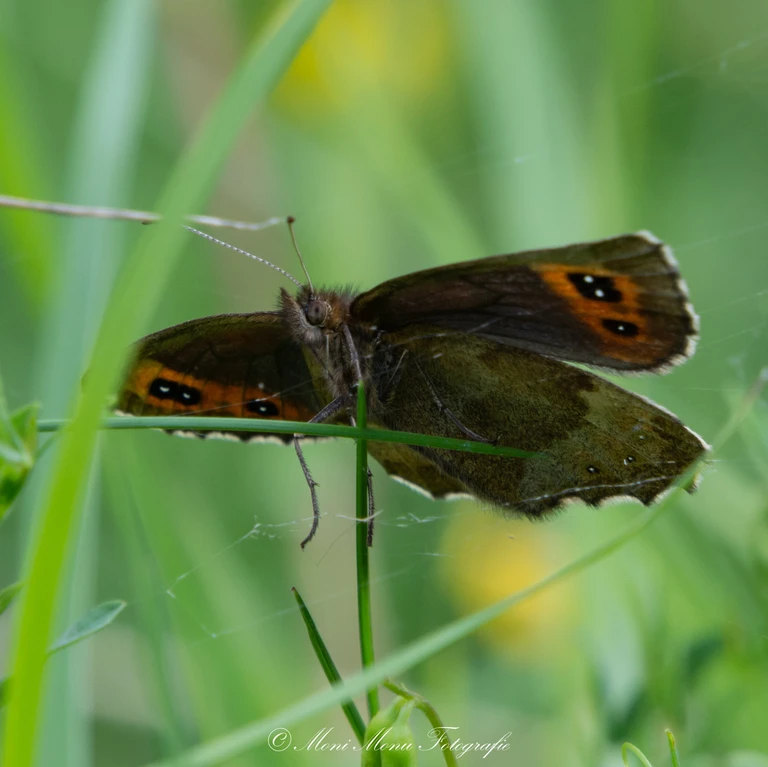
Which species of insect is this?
Erebia aethiops
